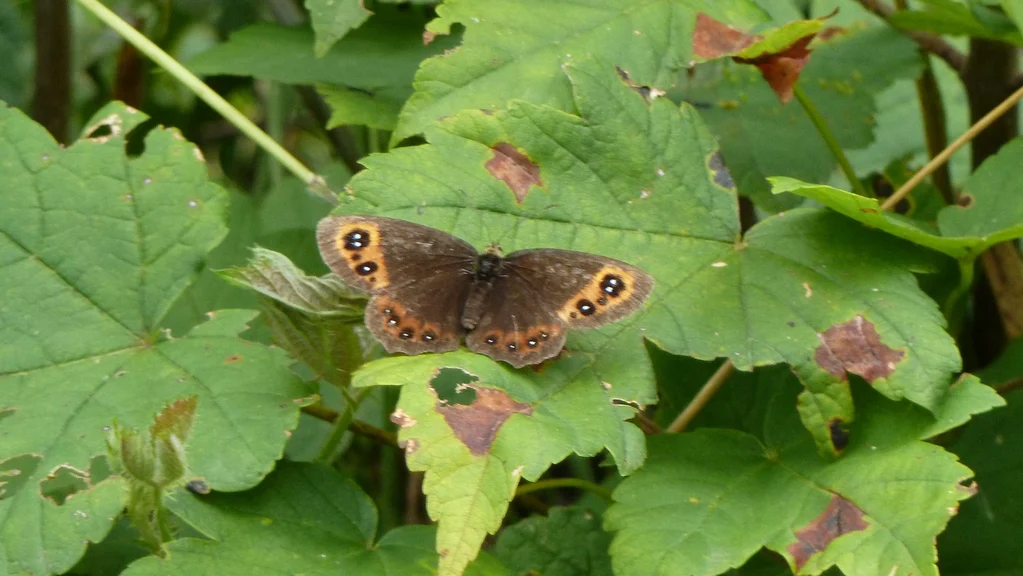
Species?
Erebia aethiops
